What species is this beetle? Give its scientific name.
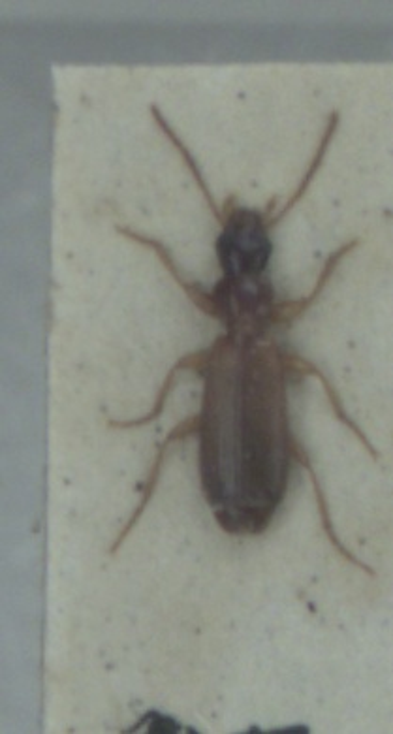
Paradromius linearis
